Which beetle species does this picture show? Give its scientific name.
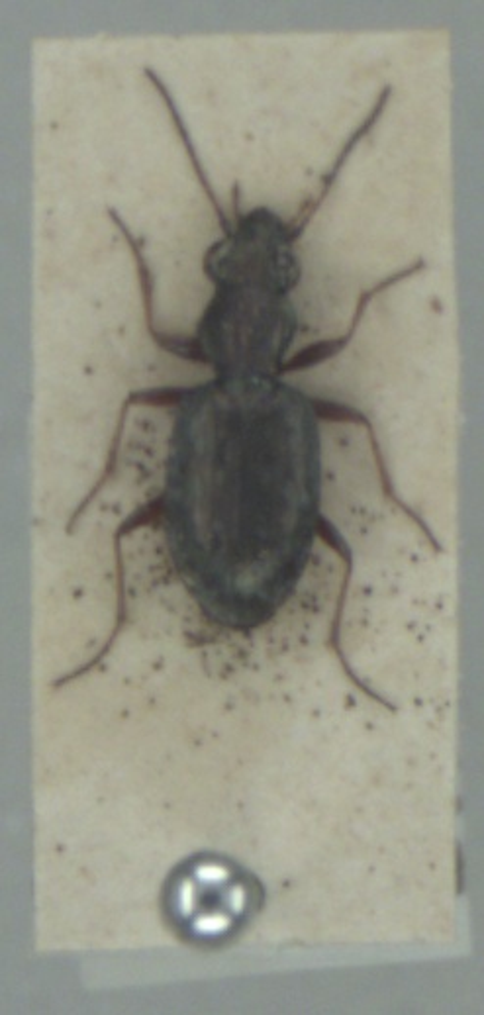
Asaphidion pallipes
